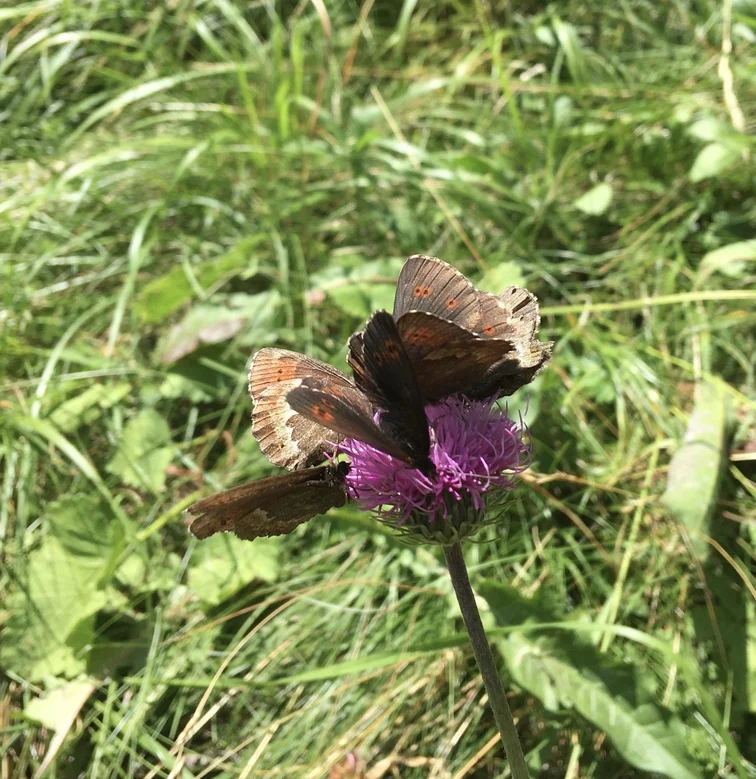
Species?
Erebia euryale
